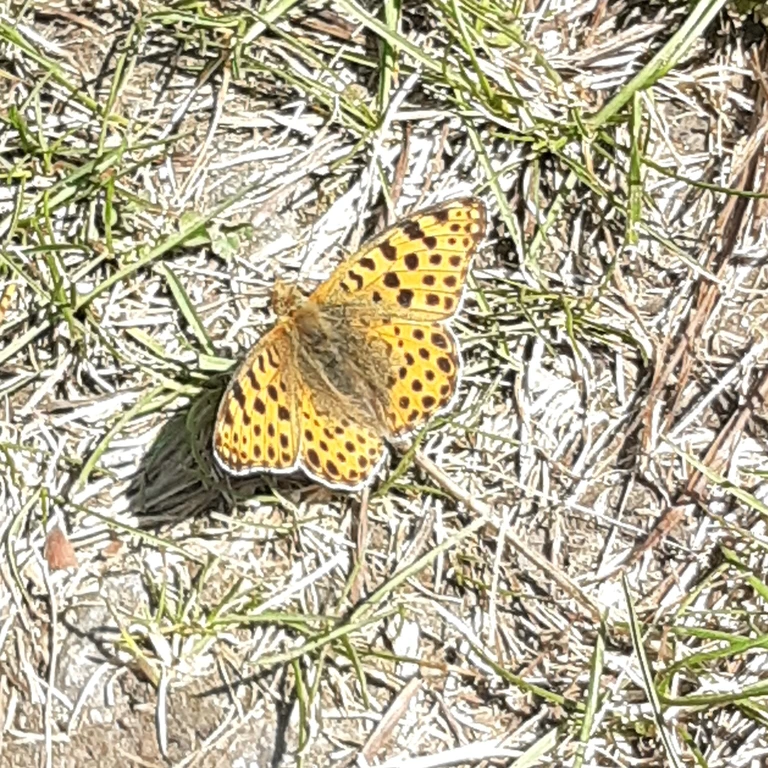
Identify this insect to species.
Issoria lathonia
